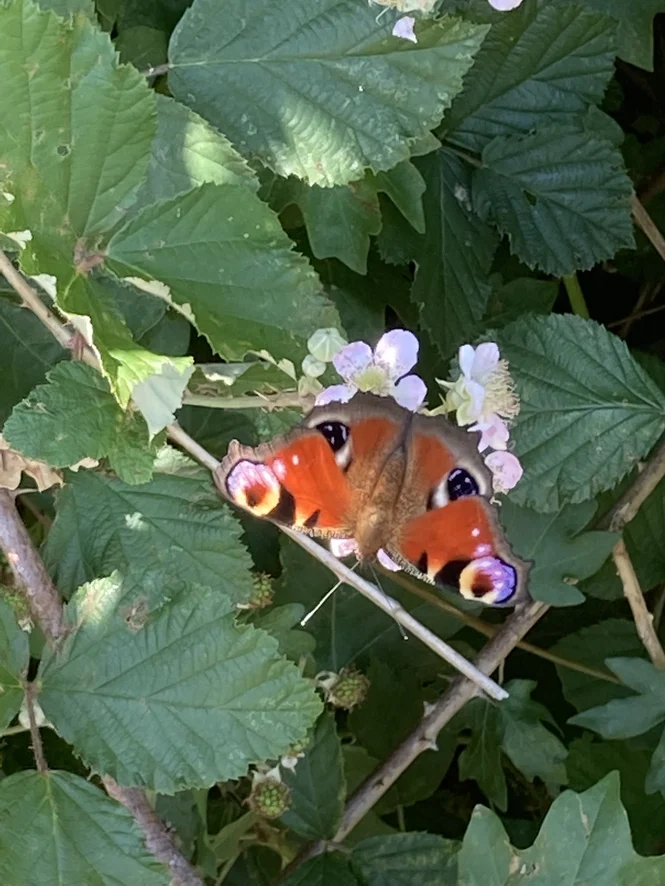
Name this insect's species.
Aglais io
